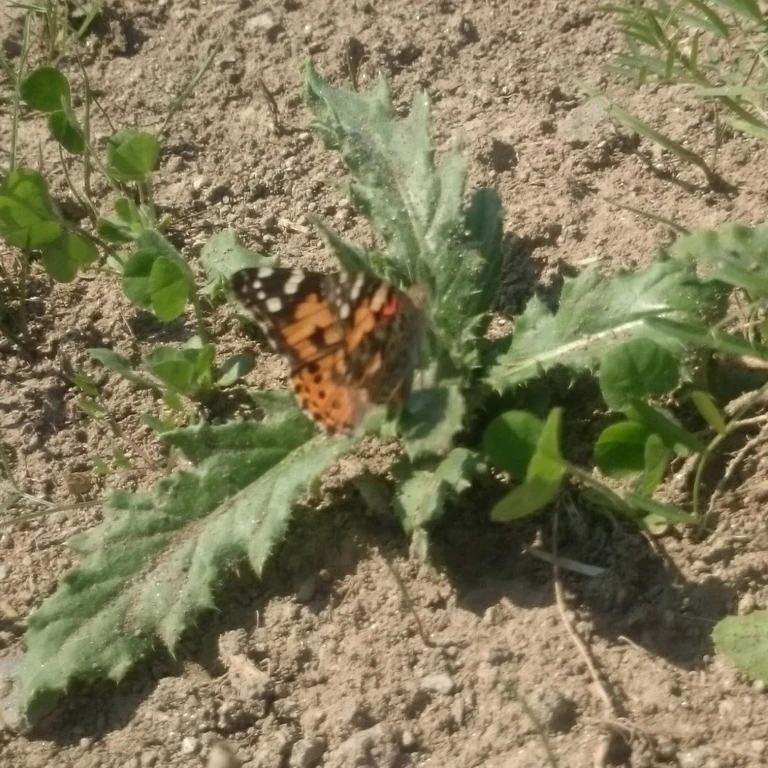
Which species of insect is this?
Vanessa cardui
